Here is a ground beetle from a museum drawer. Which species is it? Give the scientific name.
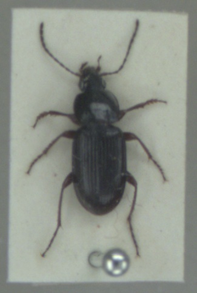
Pterostichus vernalis
